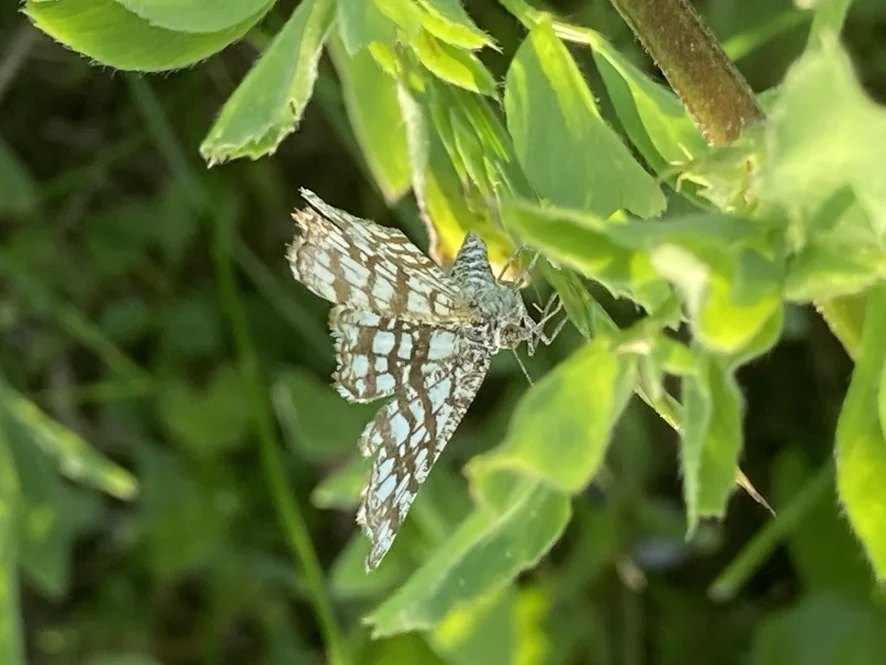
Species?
Chiasmia clathrata
